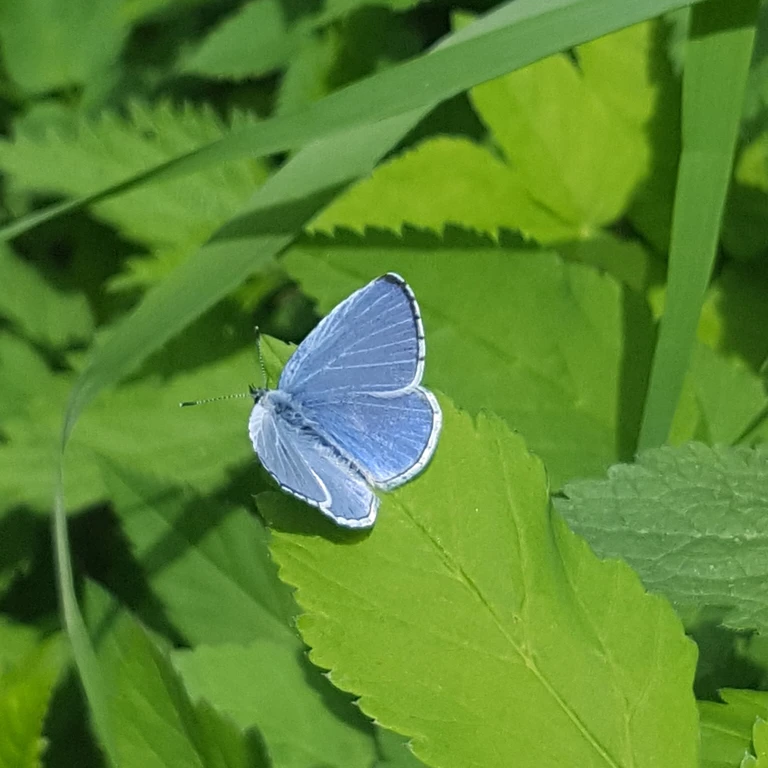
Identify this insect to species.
Celastrina argiolus
